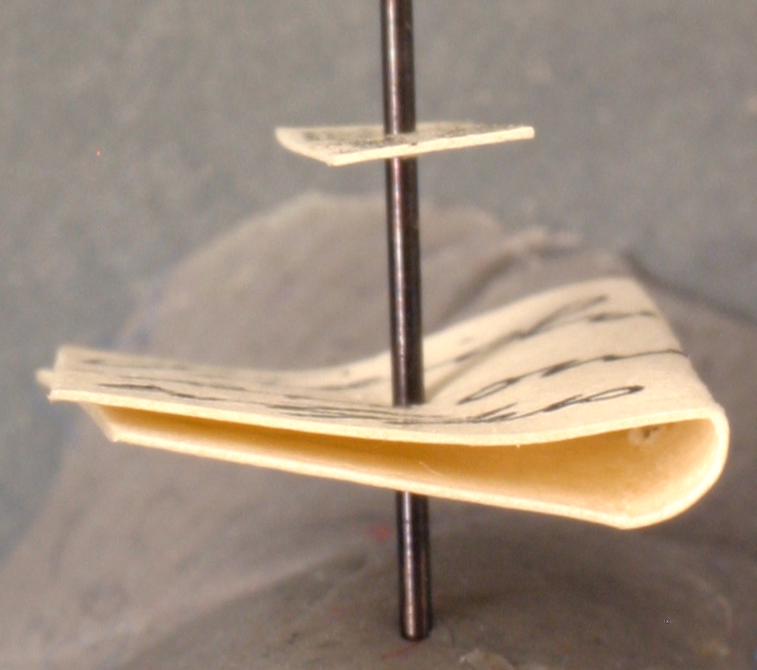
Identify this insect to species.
Pheidole knowlesi
